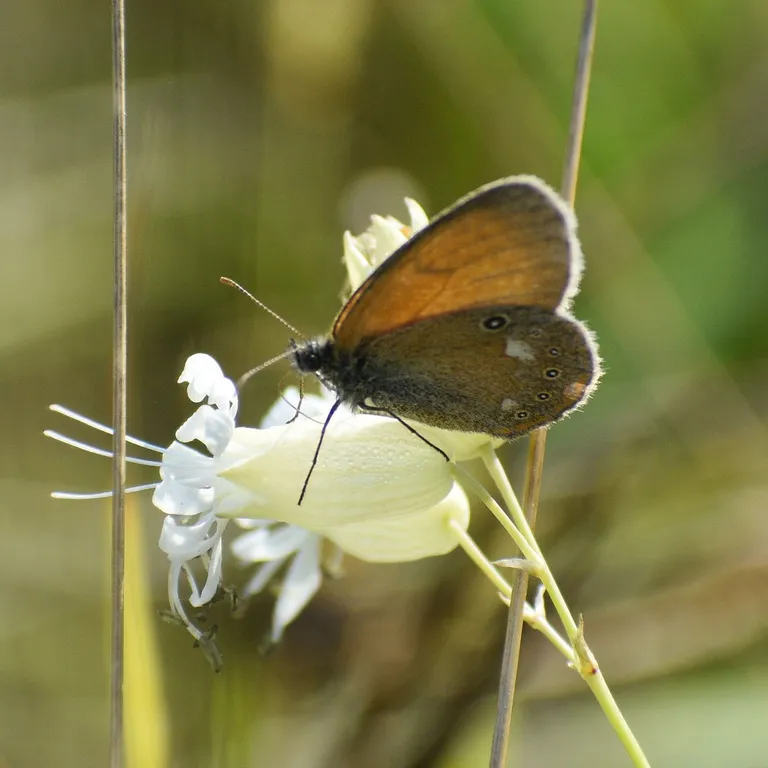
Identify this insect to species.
Coenonympha glycerion (also Coenonympha iphis)
